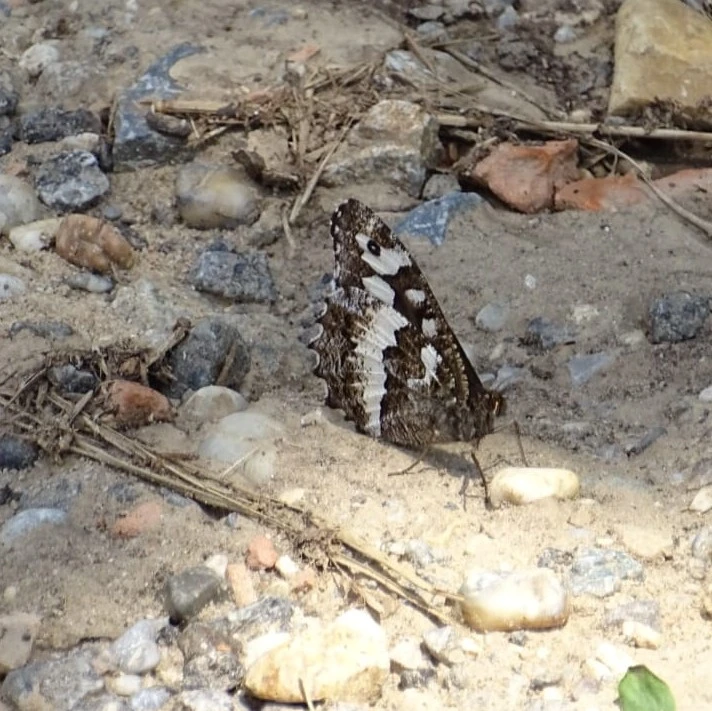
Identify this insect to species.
Brintesia circe
